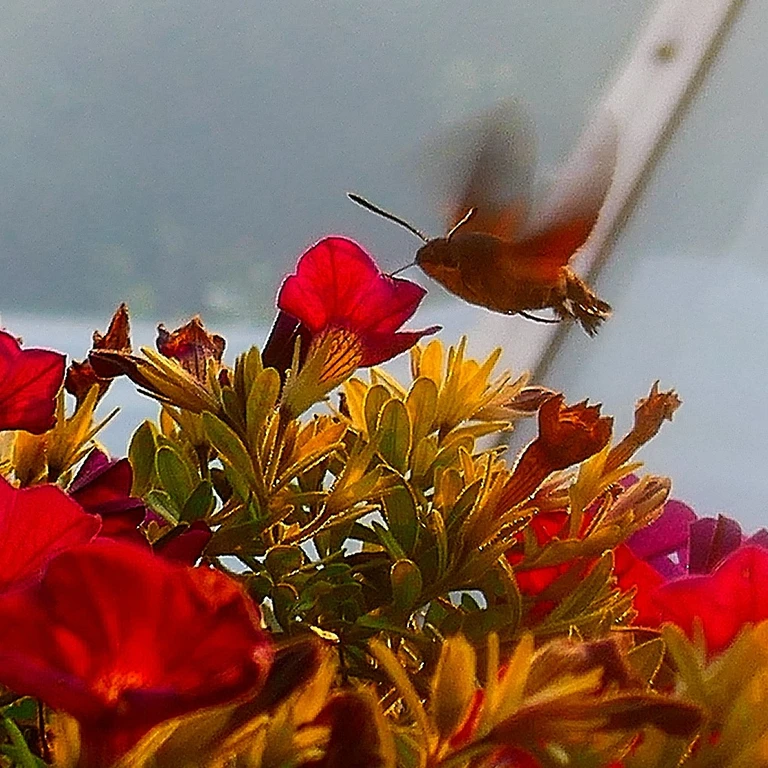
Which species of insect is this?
Macroglossum stellatarum
